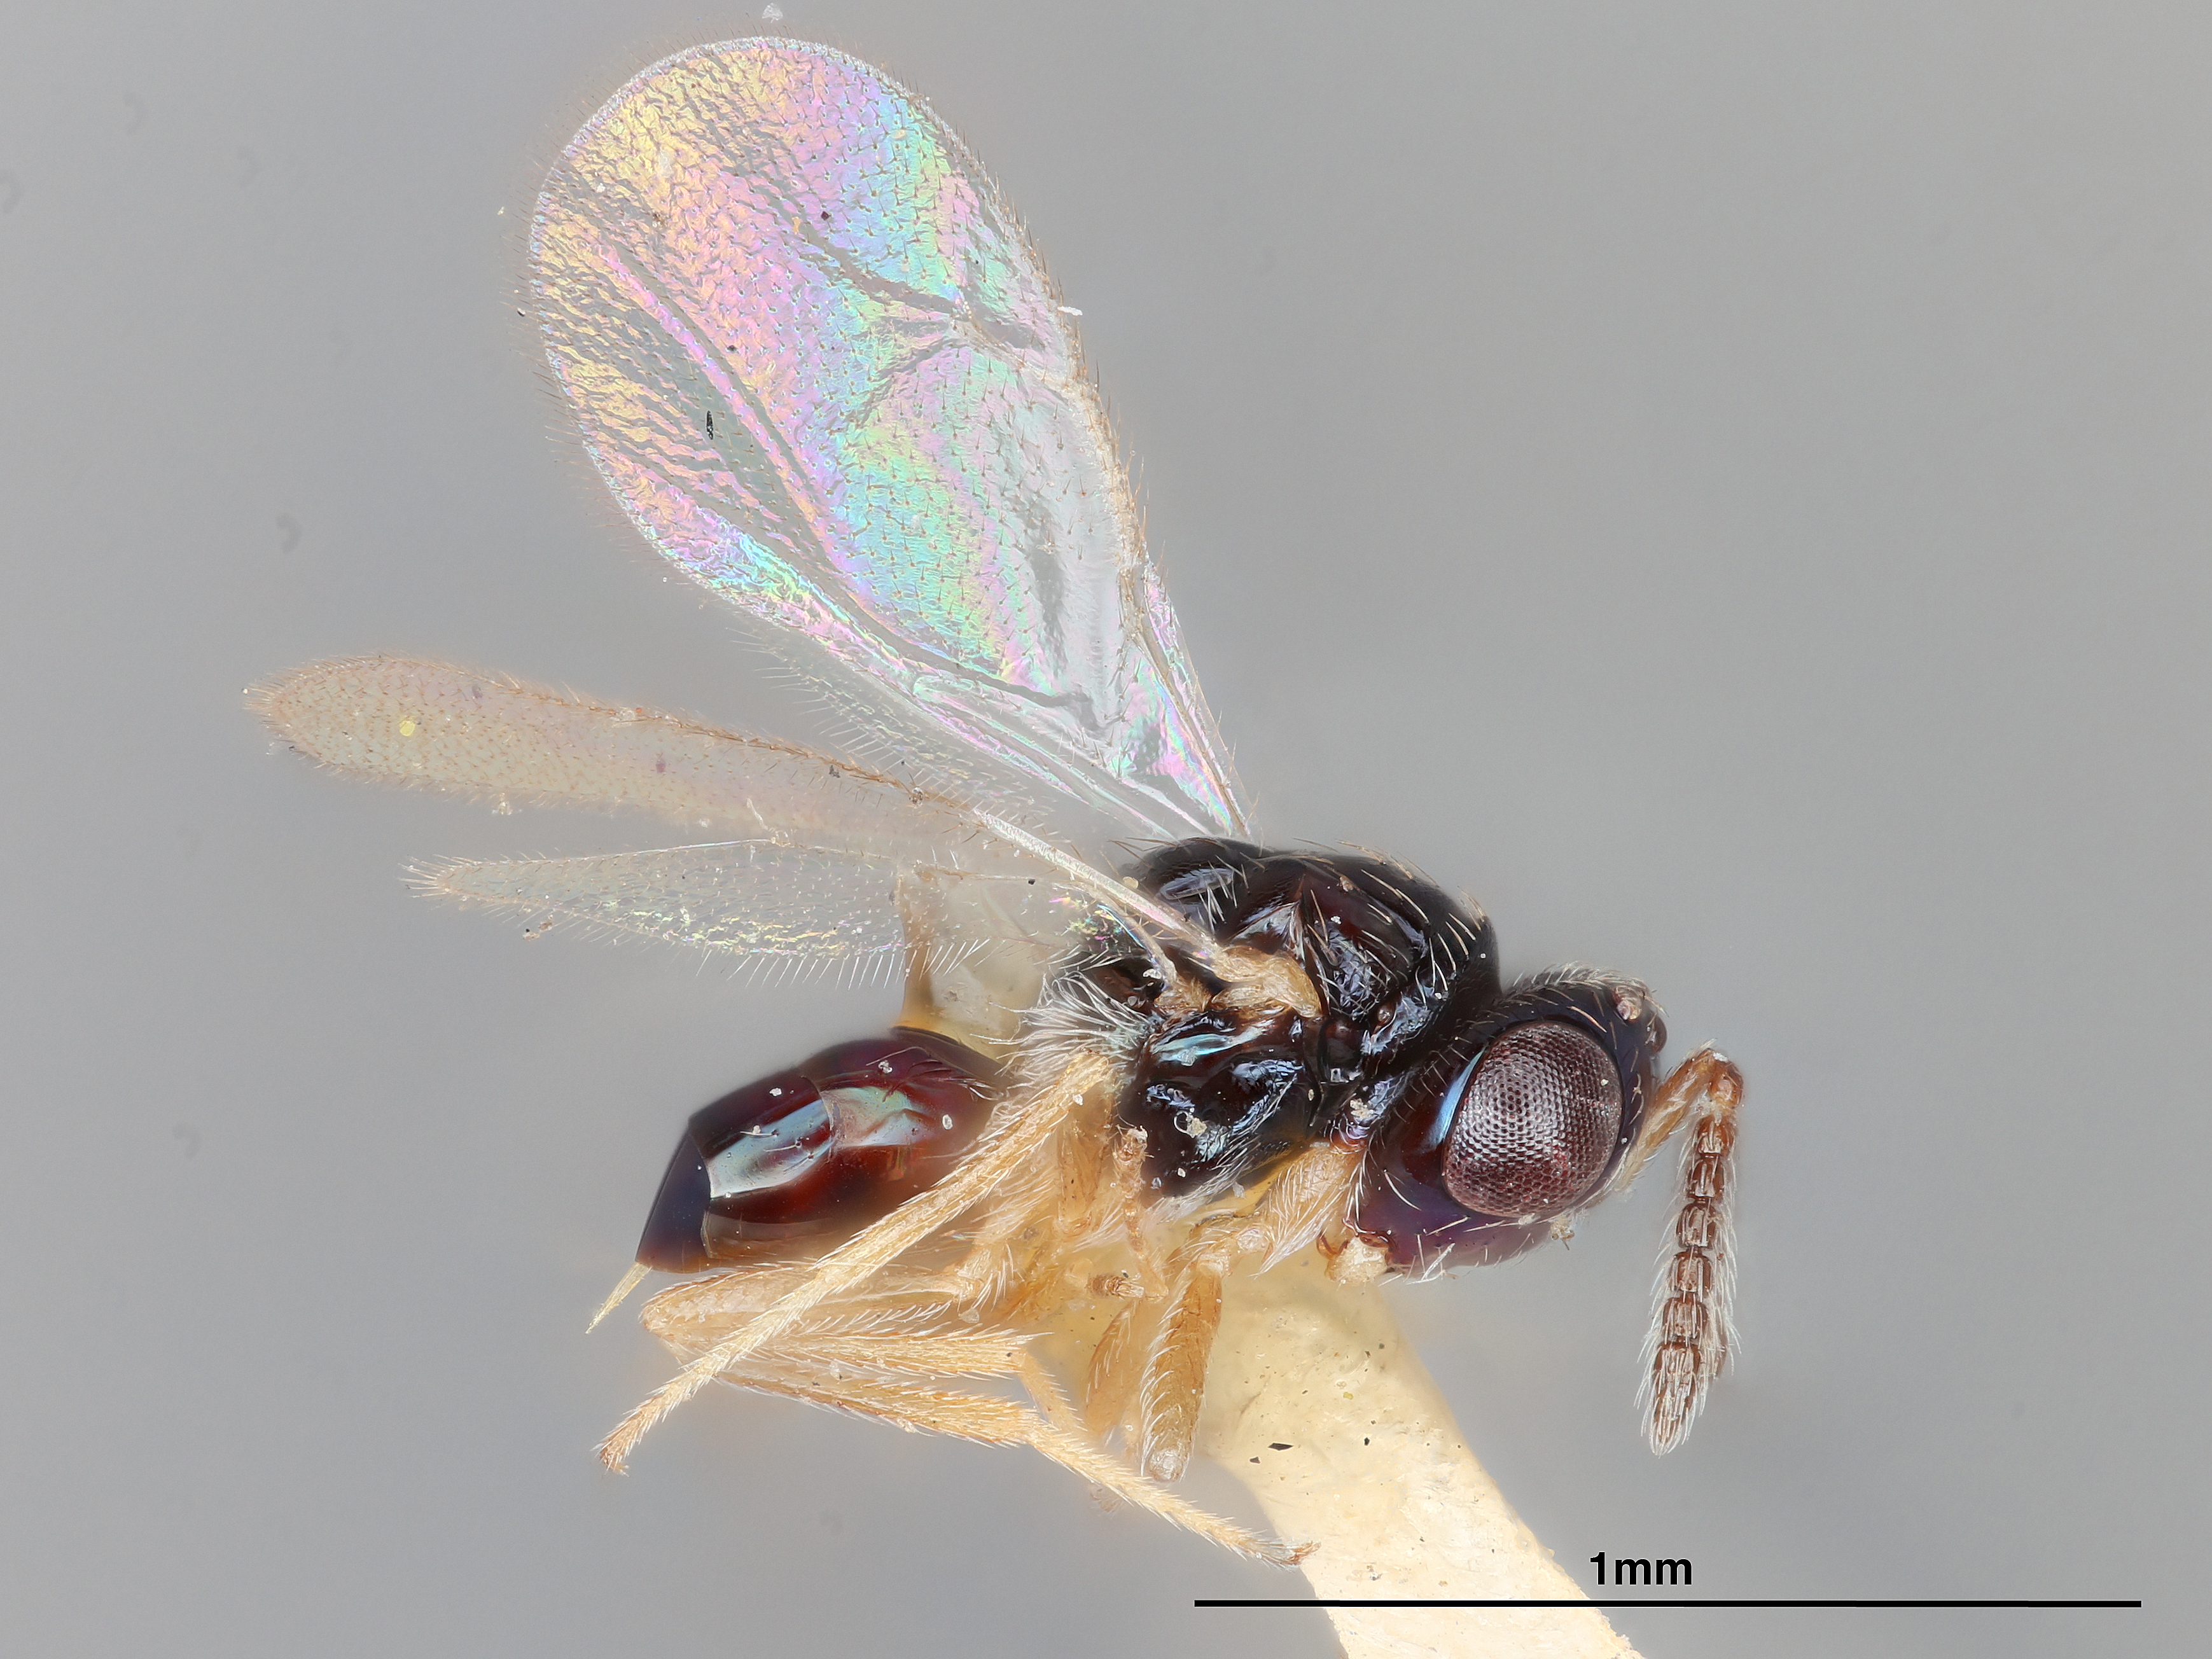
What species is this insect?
Erixestus pallidus (also Winnemana winnemanae)
